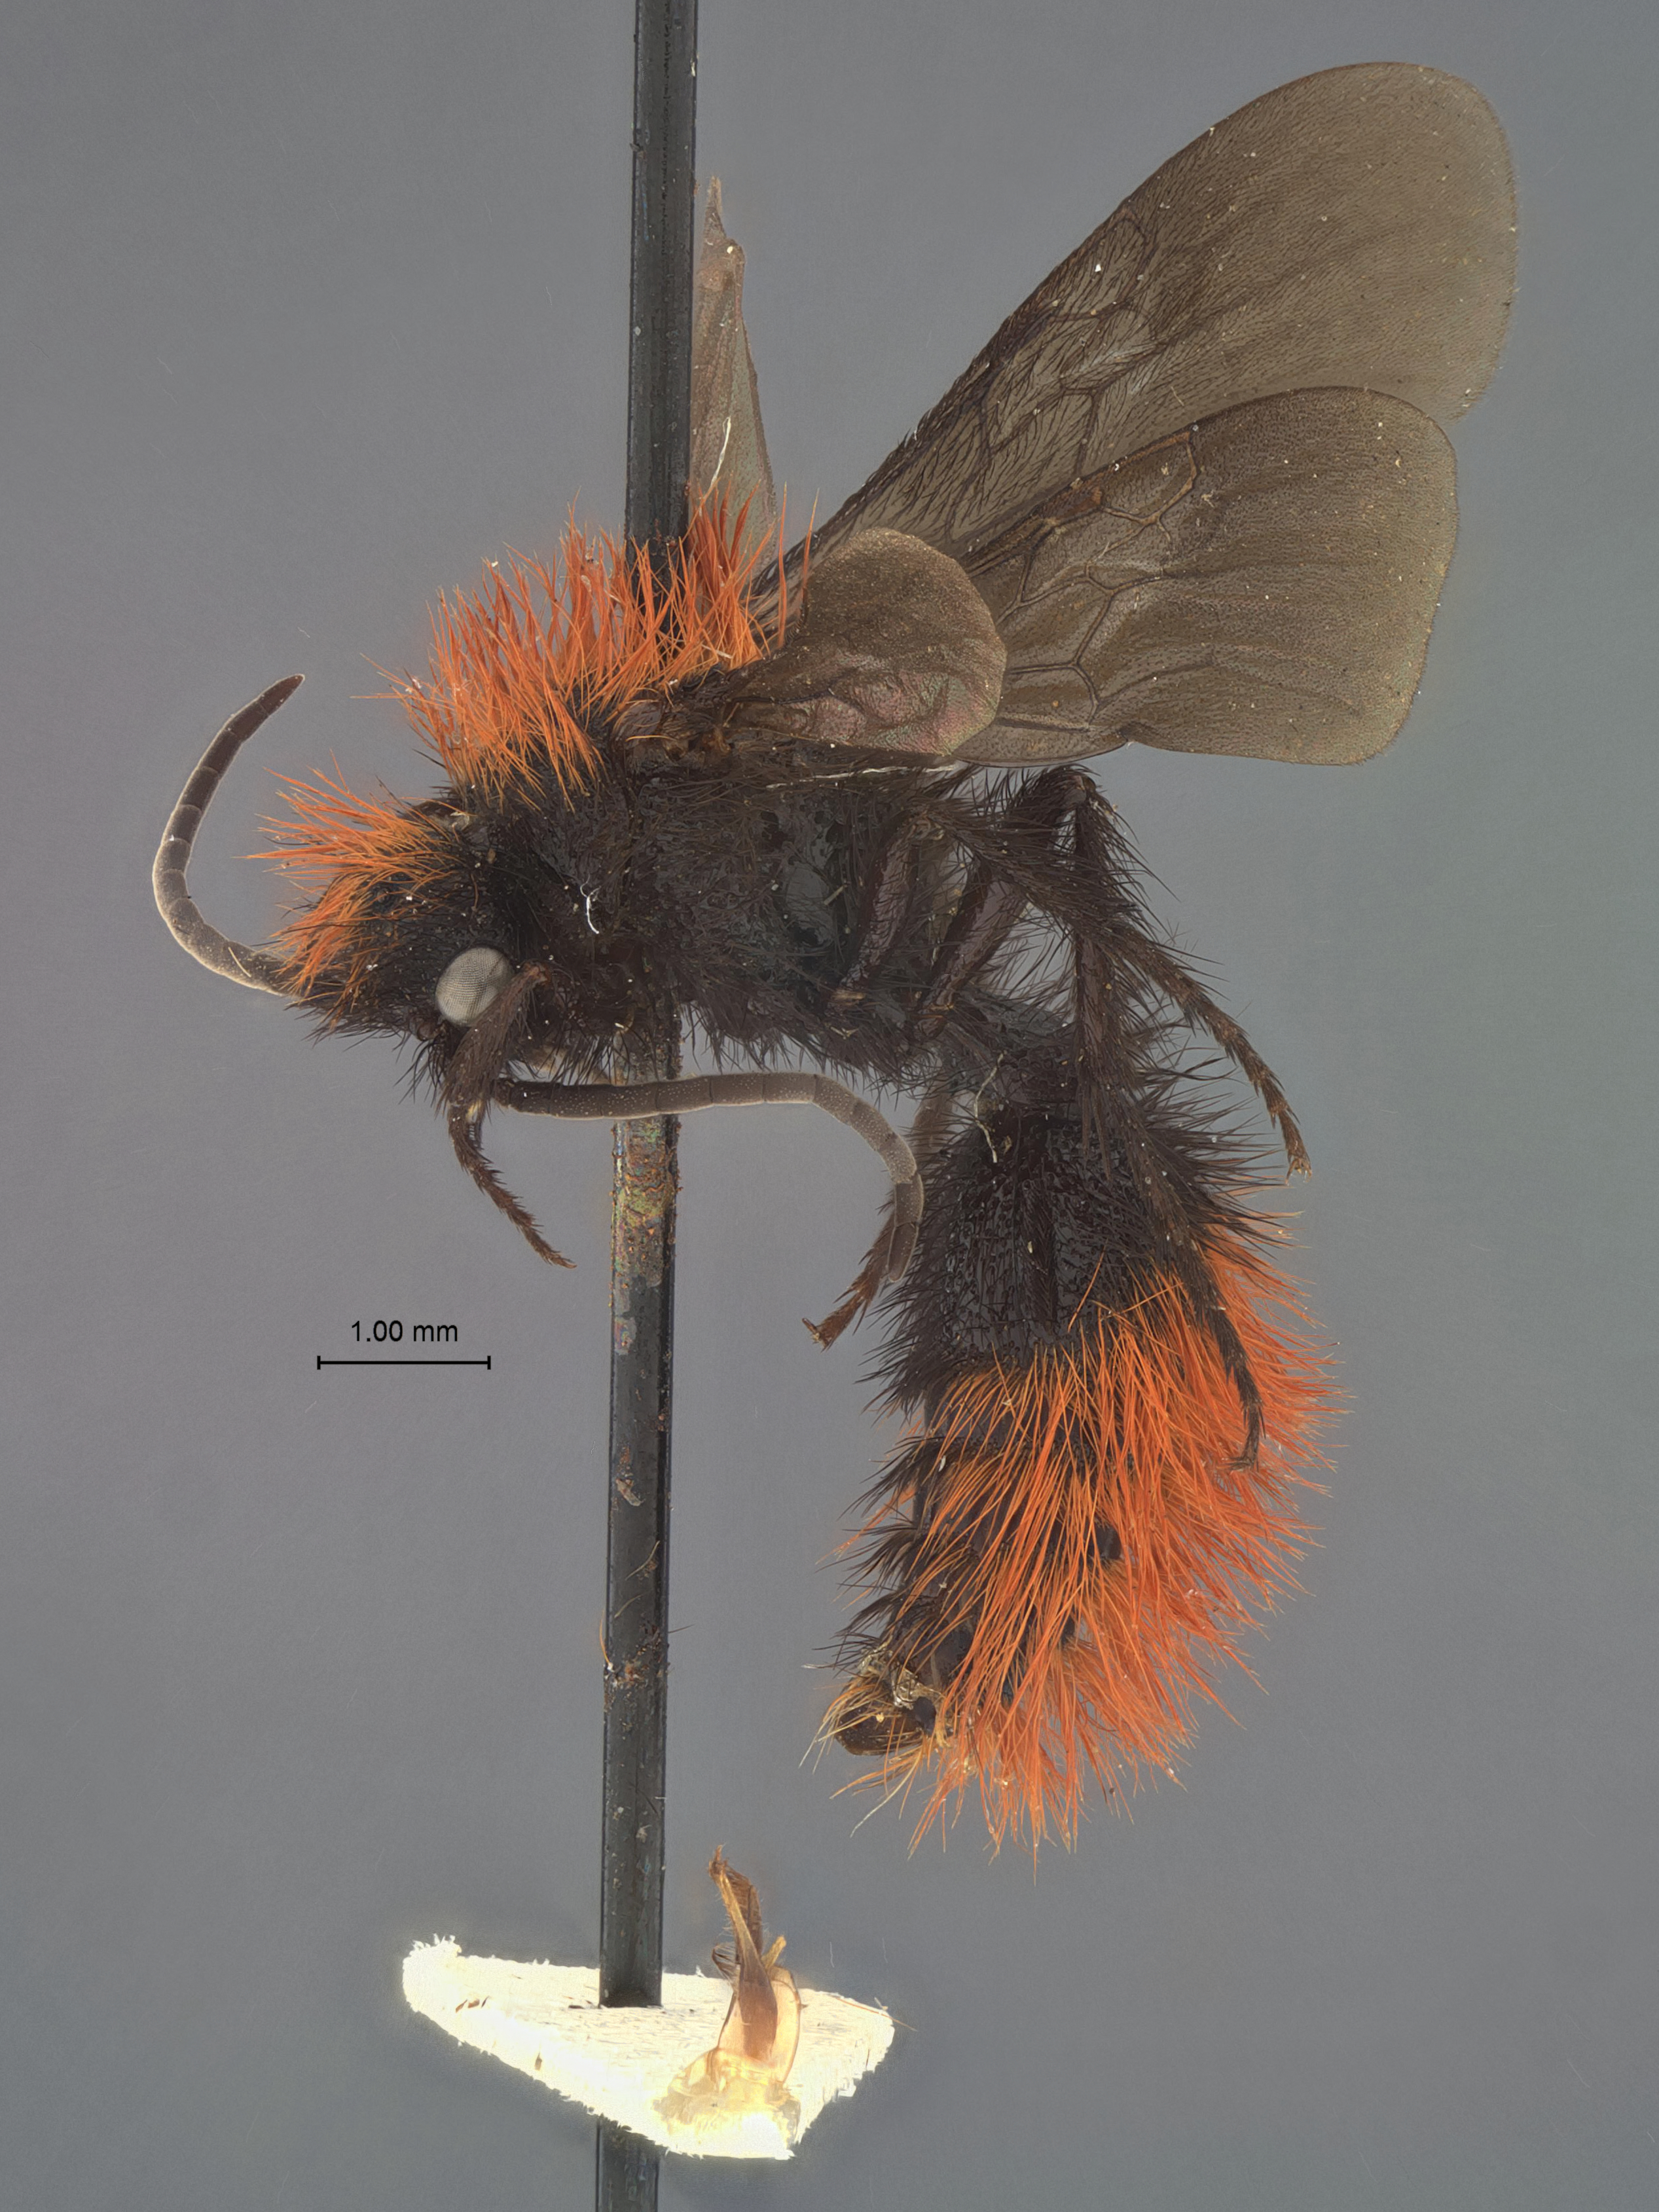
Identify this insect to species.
Dasymutilla aletina
